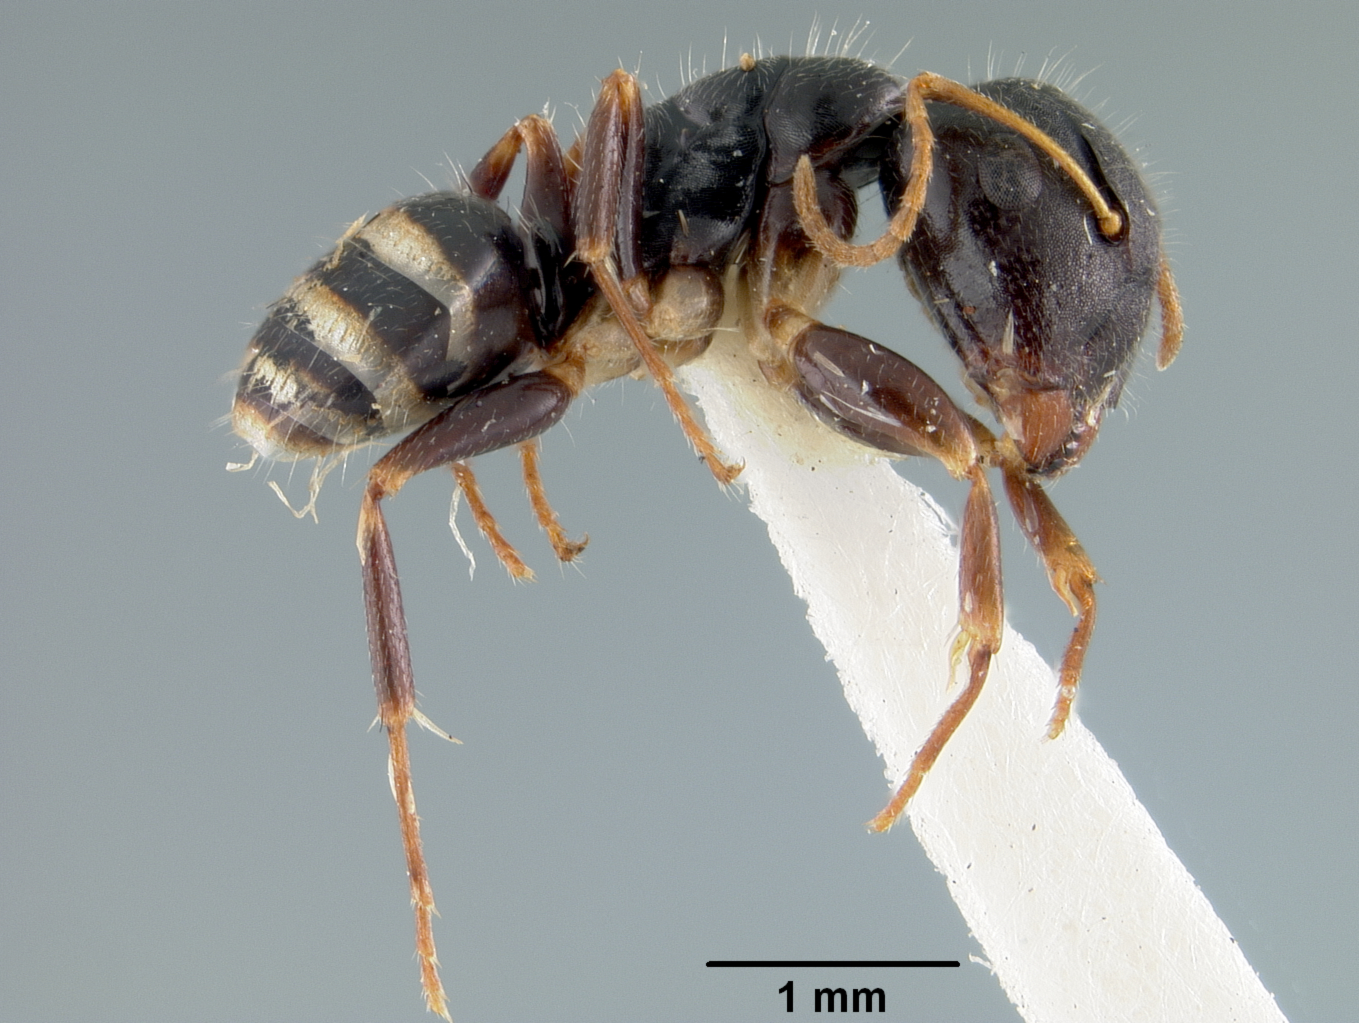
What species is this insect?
Camponotus marianensis
